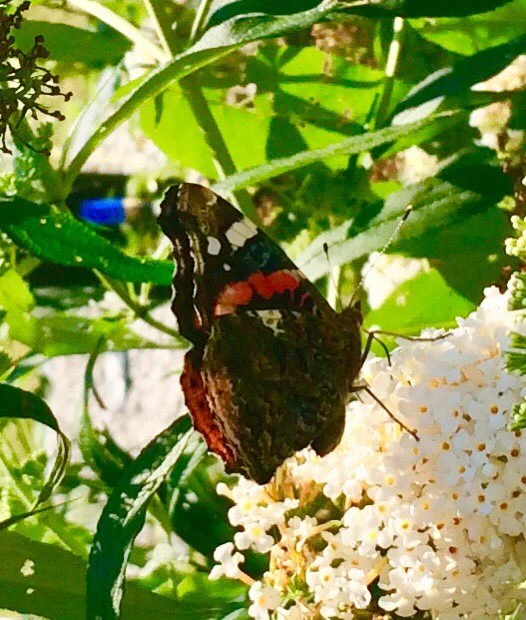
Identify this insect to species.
Vanessa atalanta
